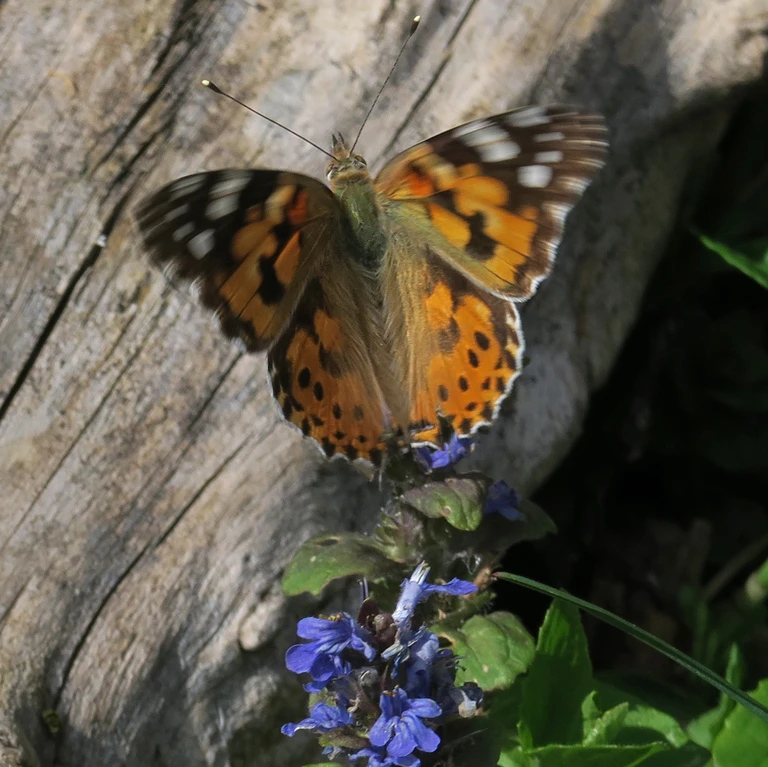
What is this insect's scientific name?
Vanessa cardui
